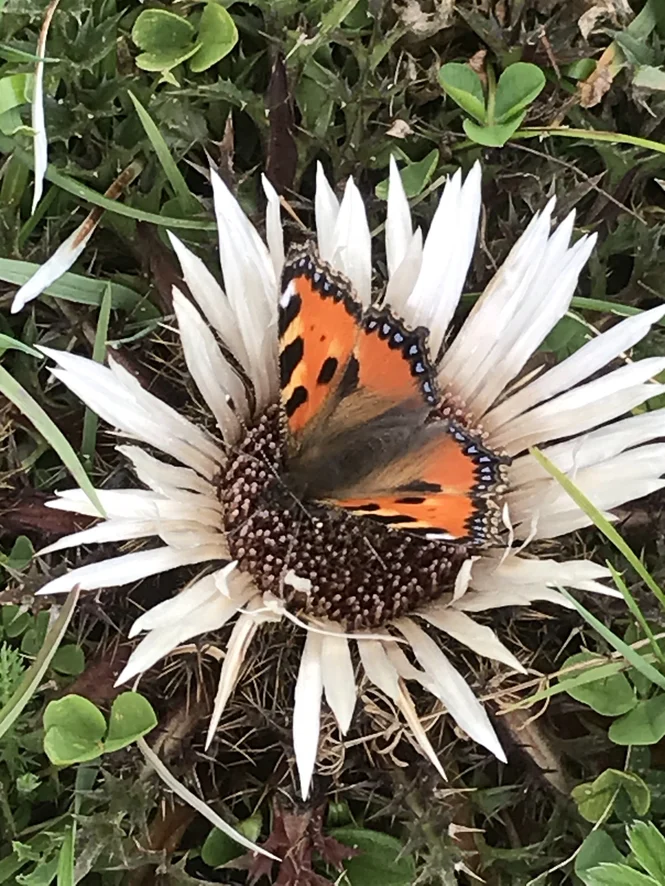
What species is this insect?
Aglais urticae
